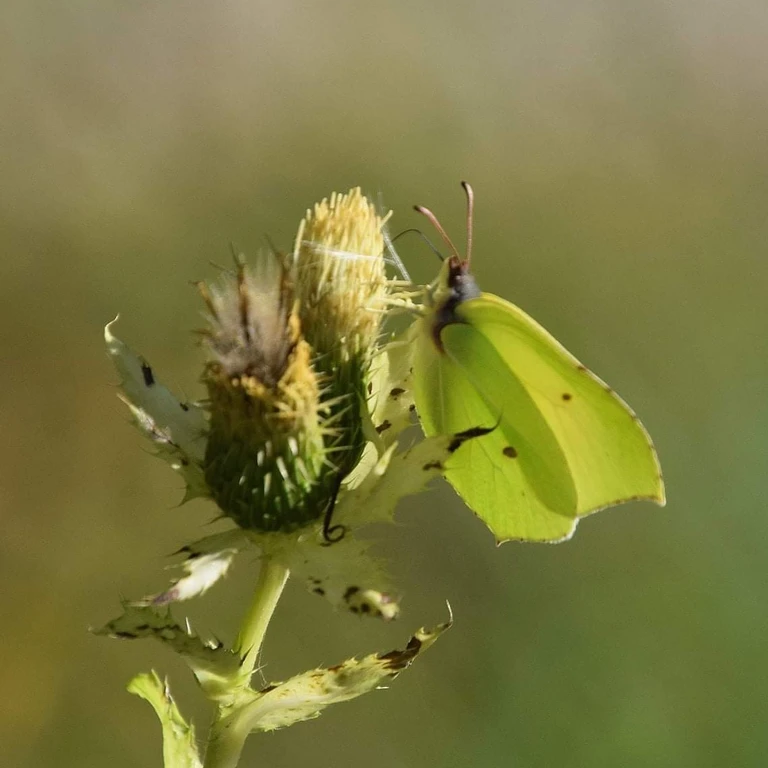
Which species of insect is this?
Gonepteryx rhamni
